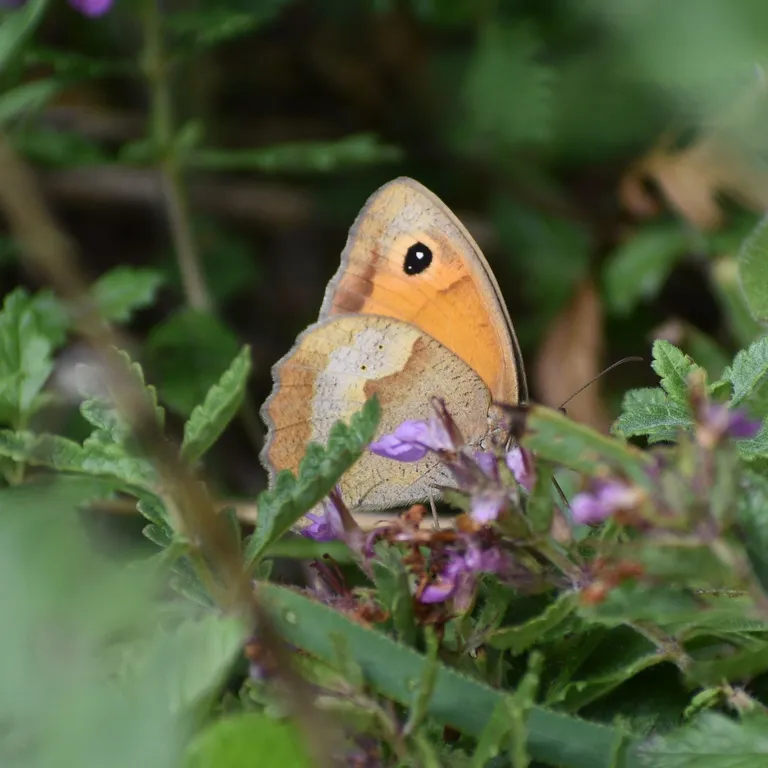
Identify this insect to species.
Maniola jurtina
